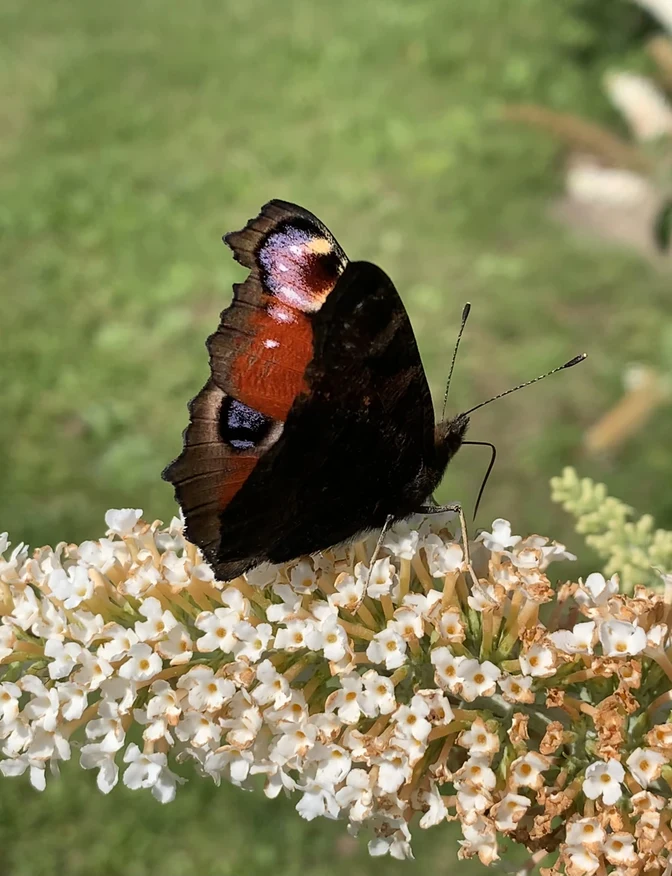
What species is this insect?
Aglais io
